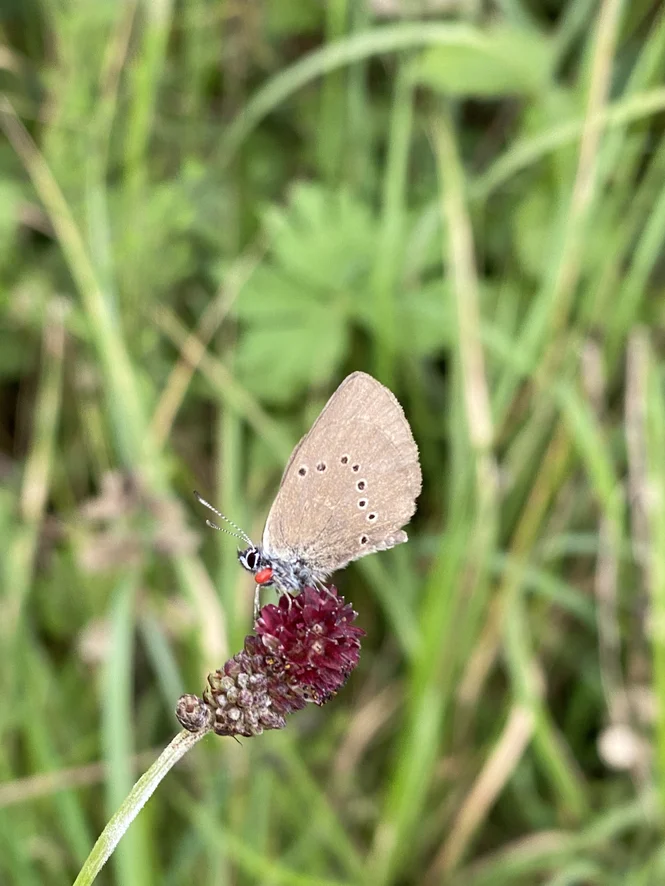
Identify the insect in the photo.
Phengaris nausithous (also Maculinea nausithous)
